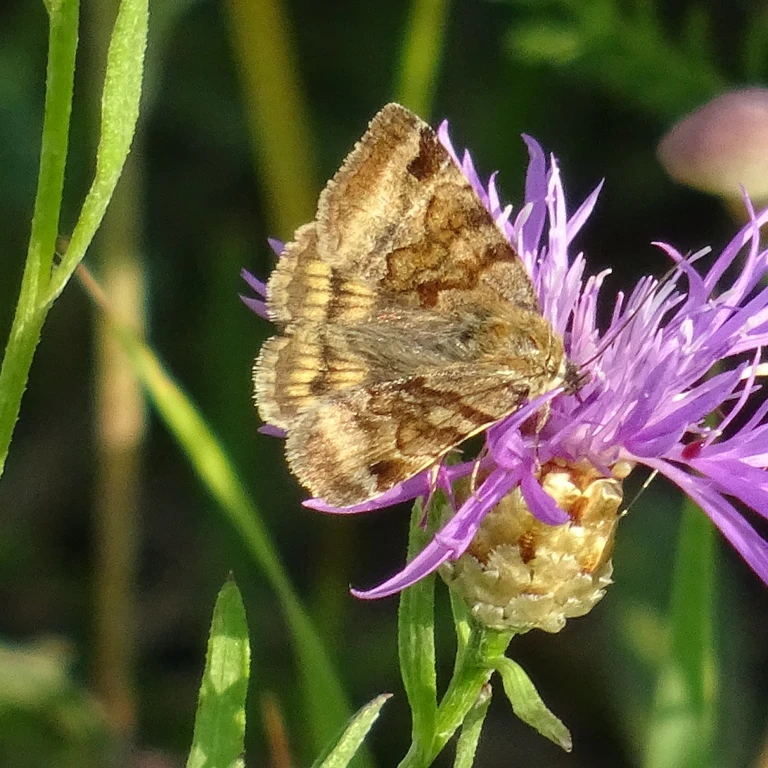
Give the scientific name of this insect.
Euclidia glyphica
